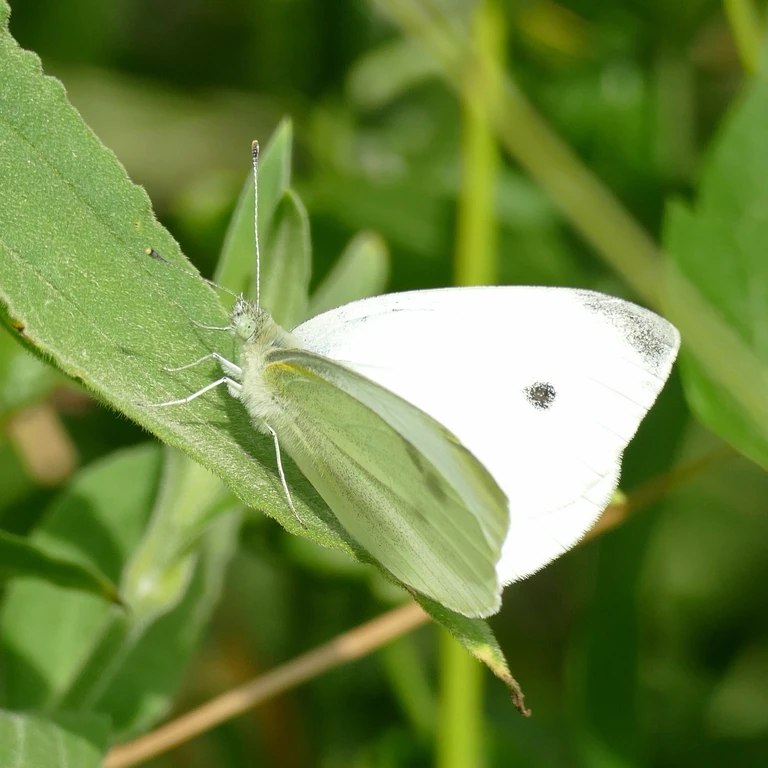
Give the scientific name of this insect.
Pieris rapae
